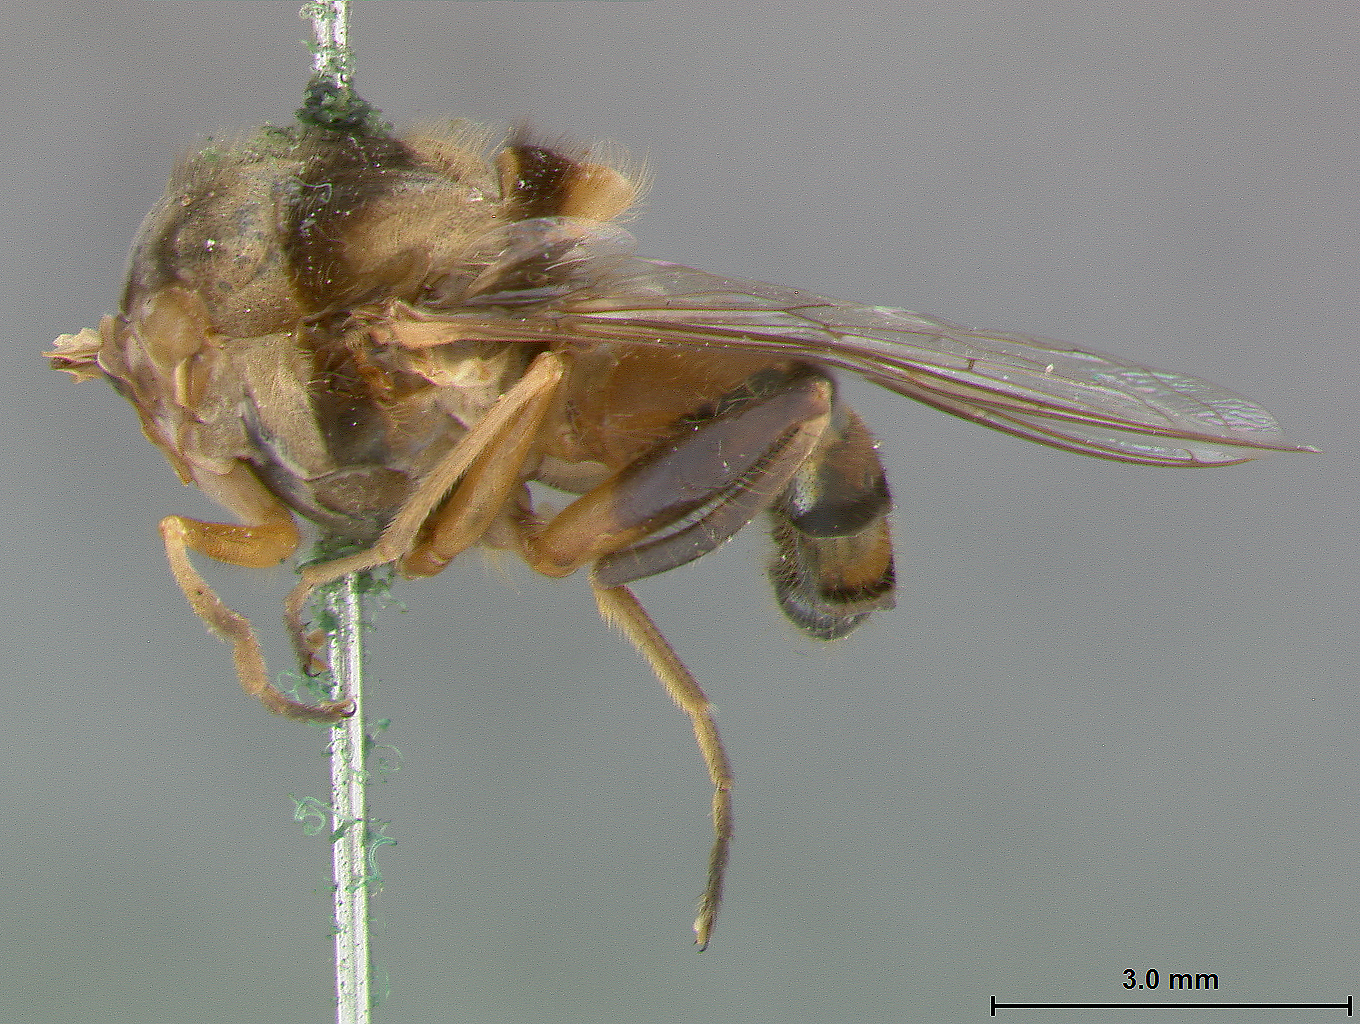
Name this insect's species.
Eristalis bidentata
